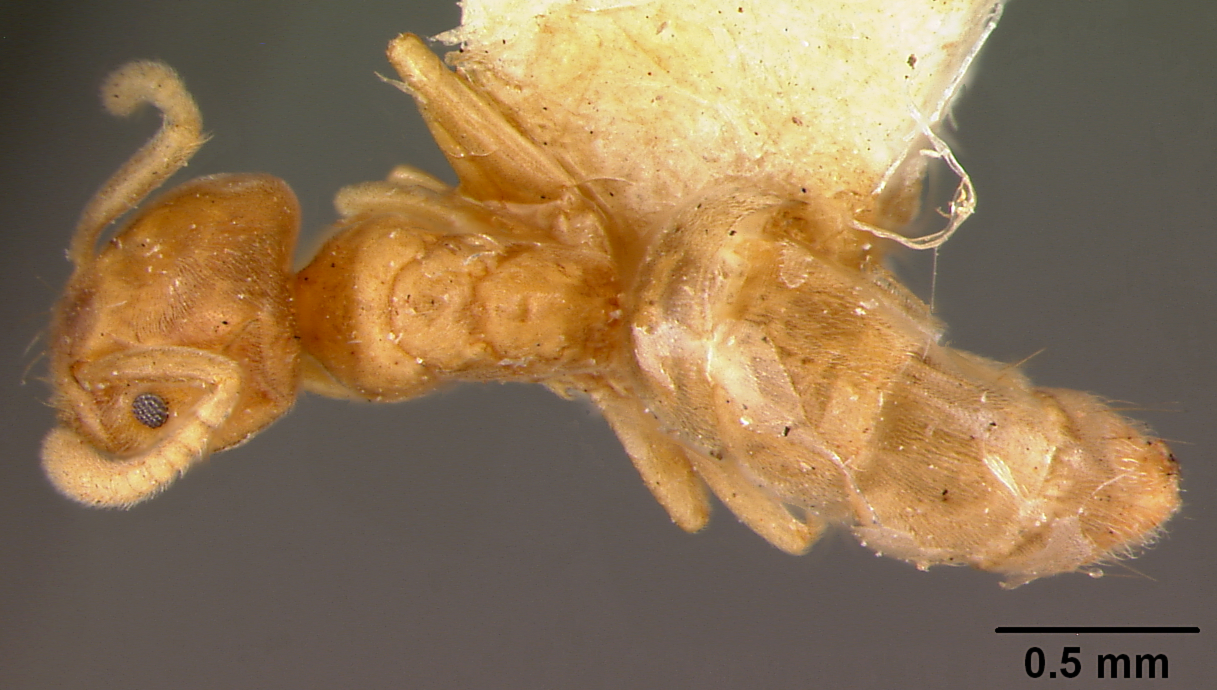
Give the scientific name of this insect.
Bothriomyrmex myops
